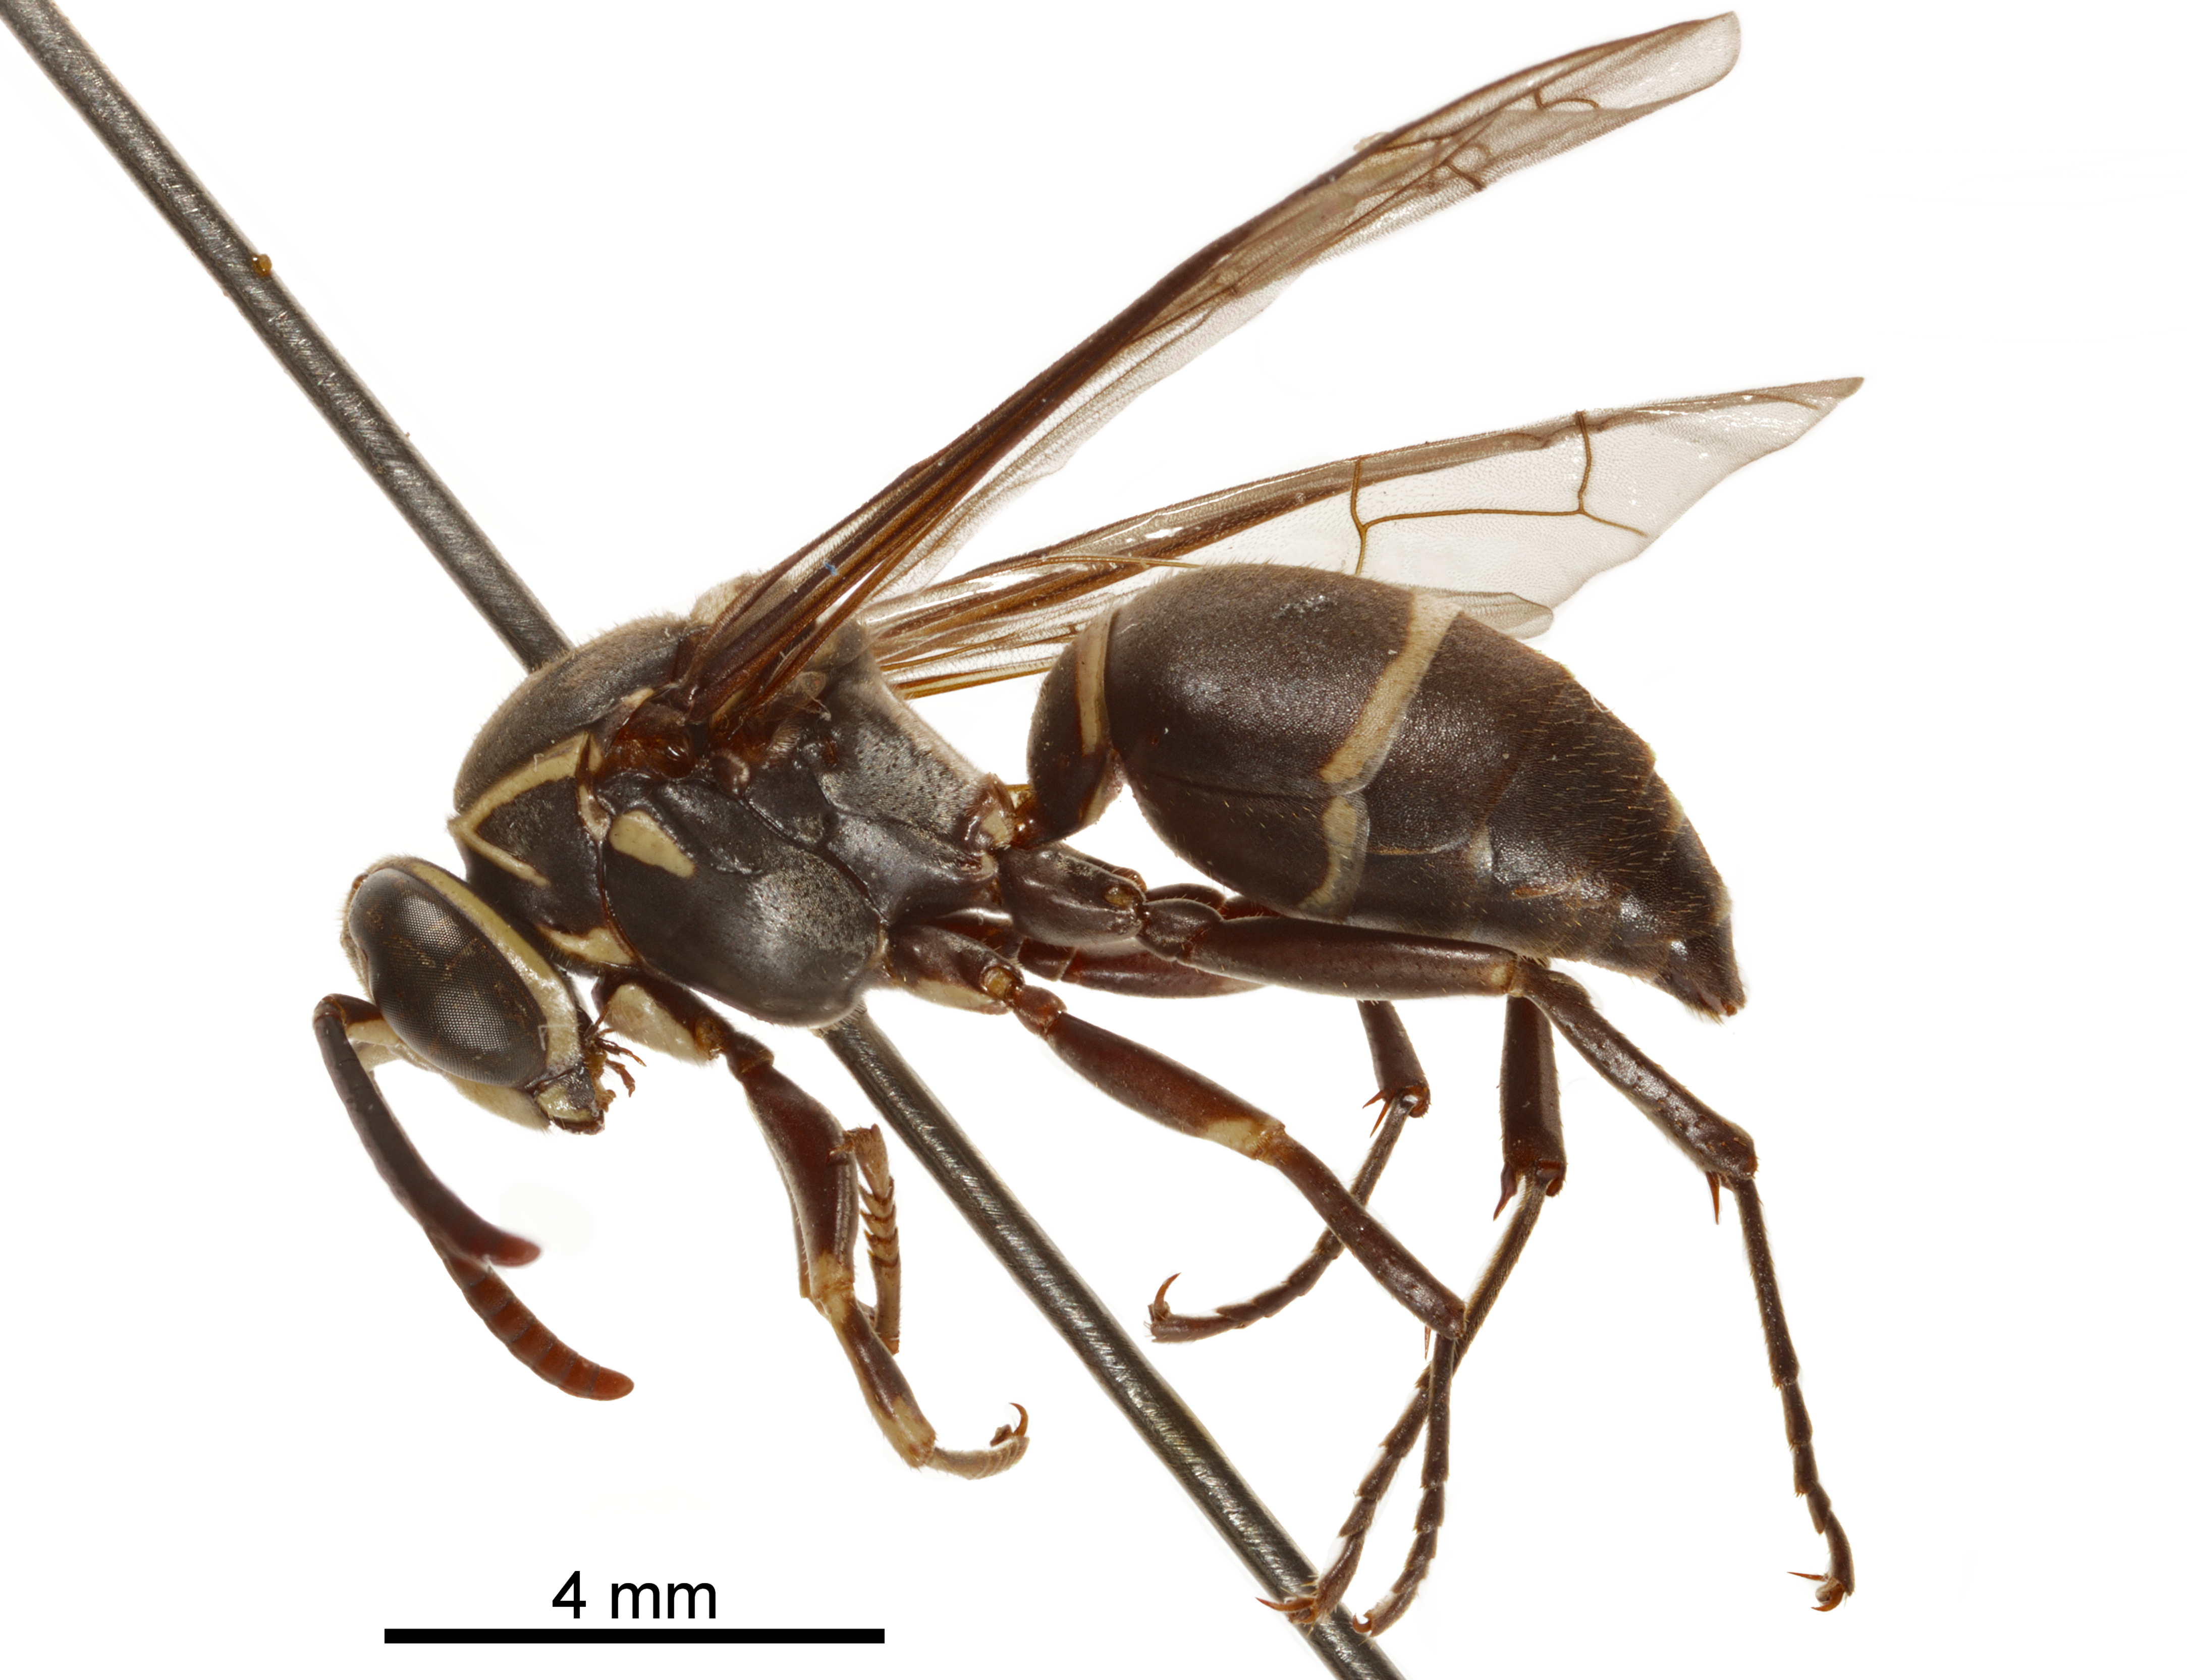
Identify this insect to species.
Pseudopolybia compressa
